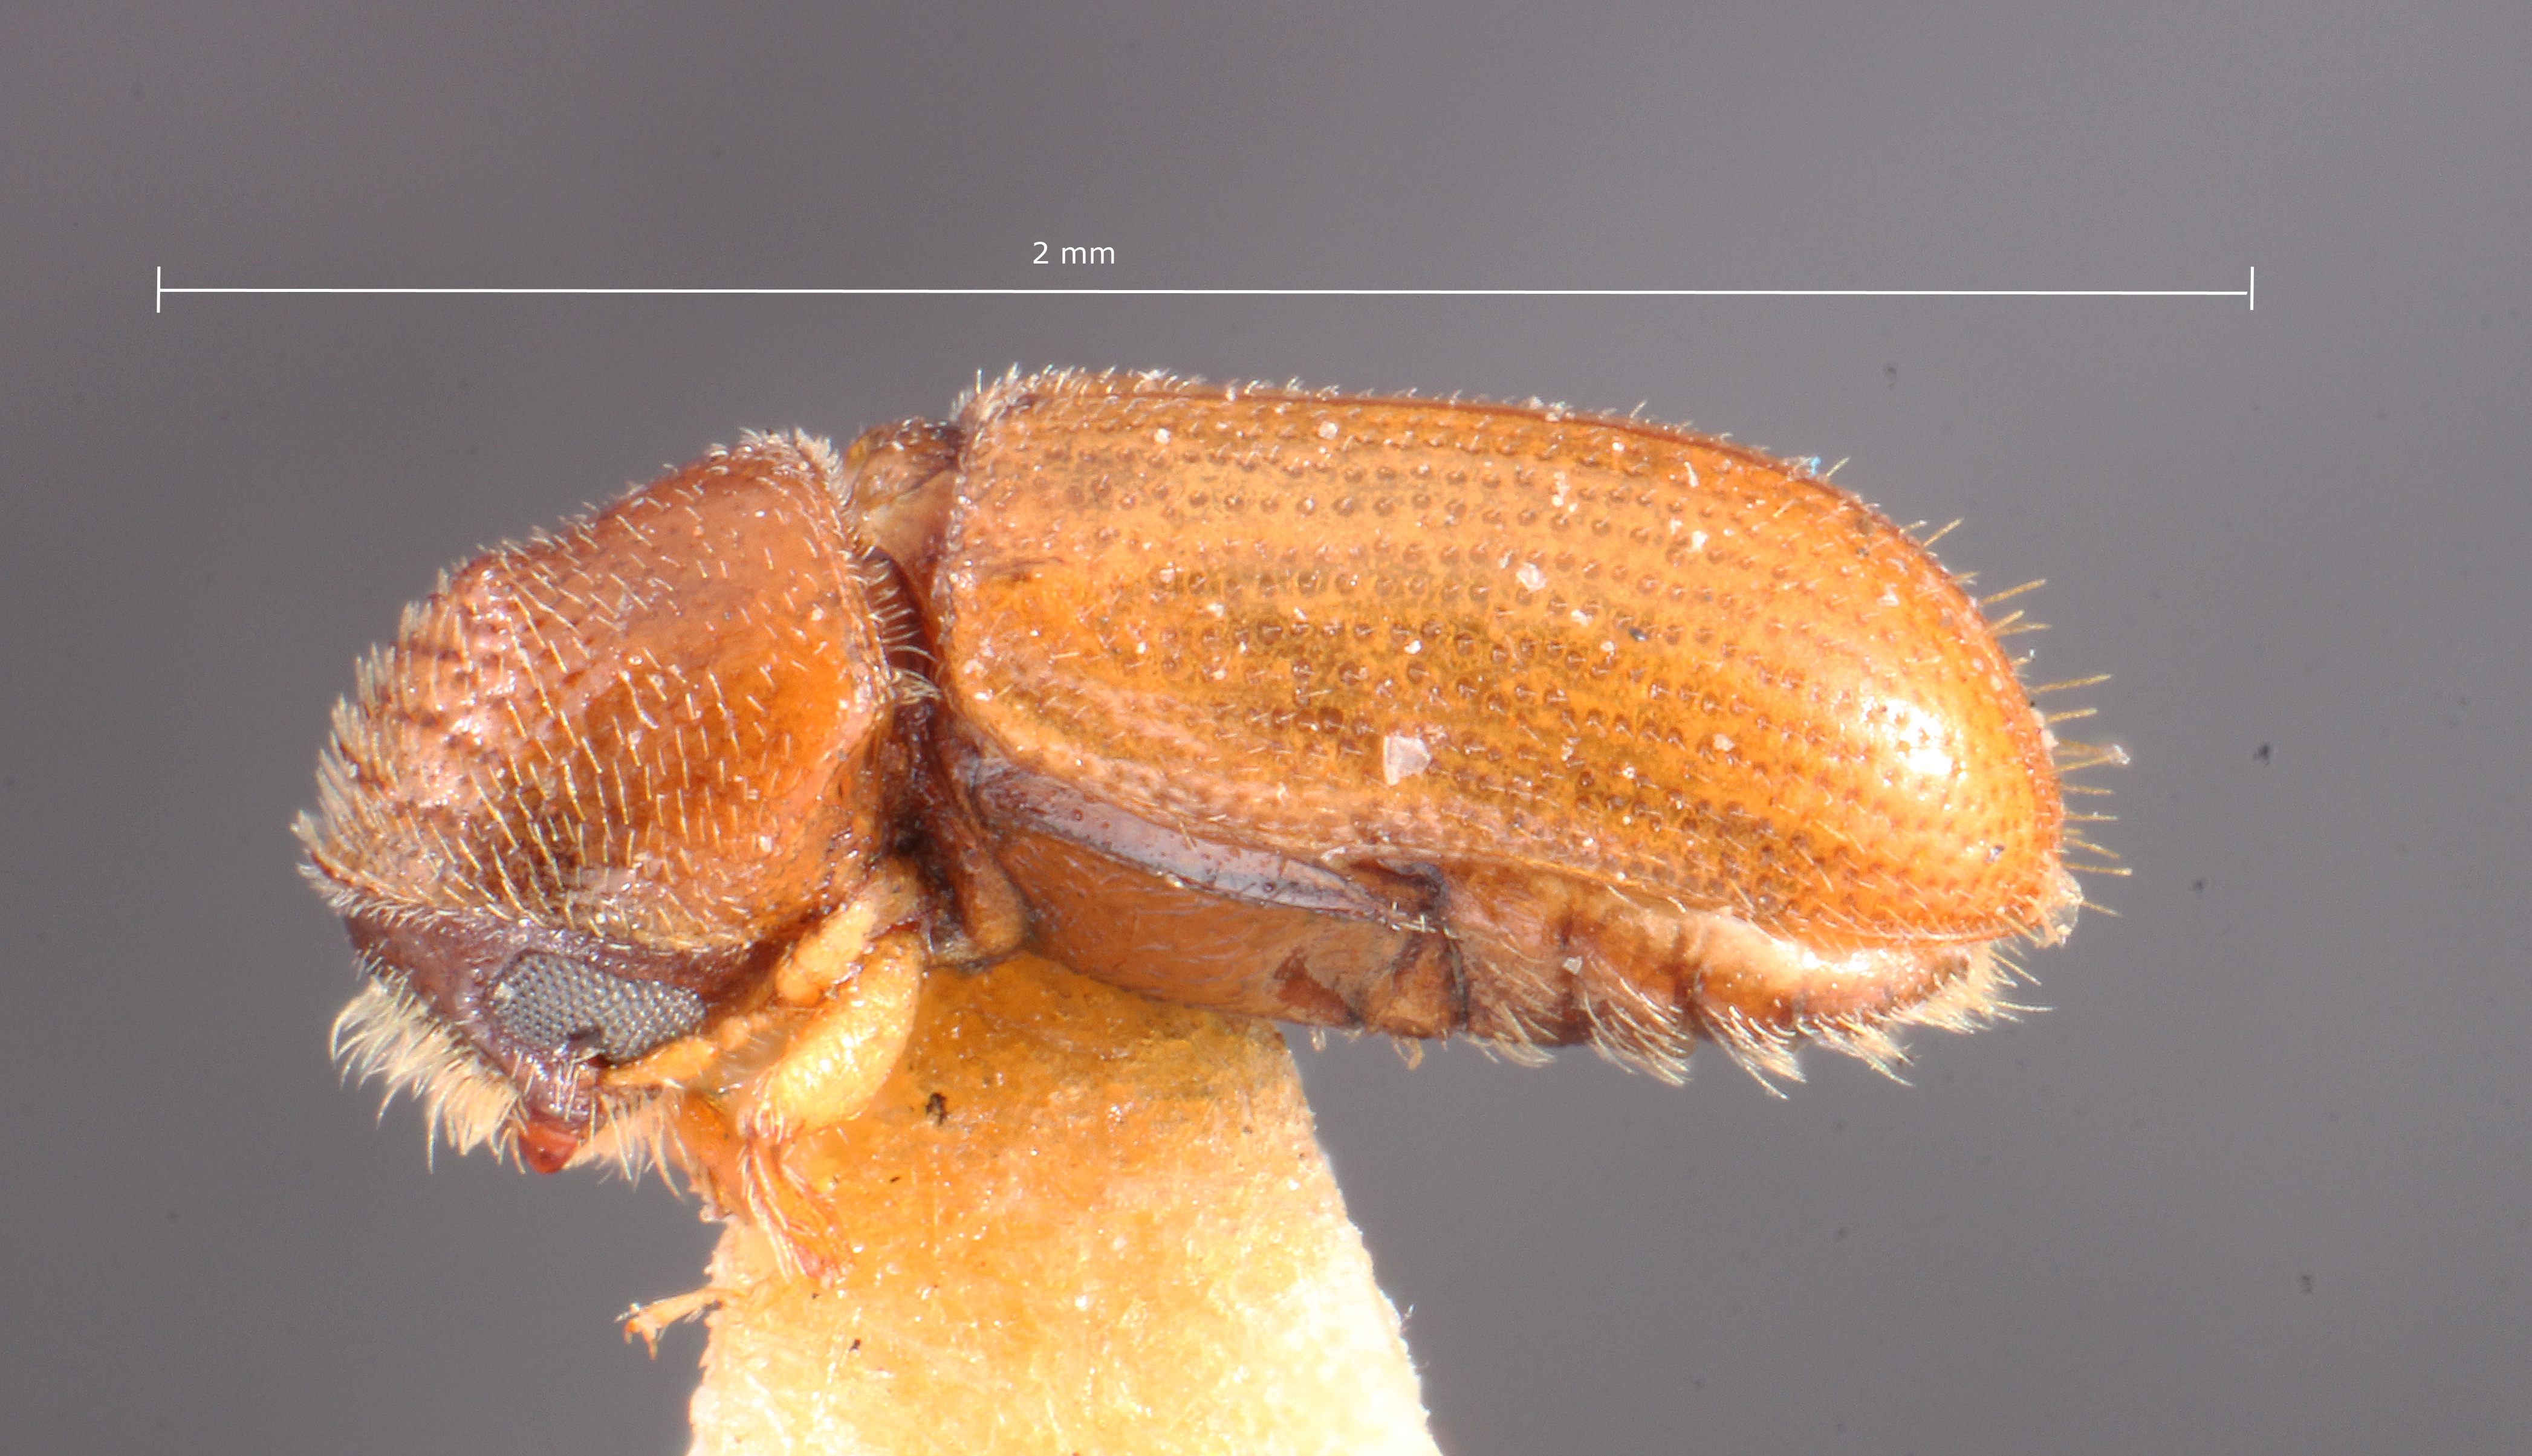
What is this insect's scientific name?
Pityophthorus segnis
